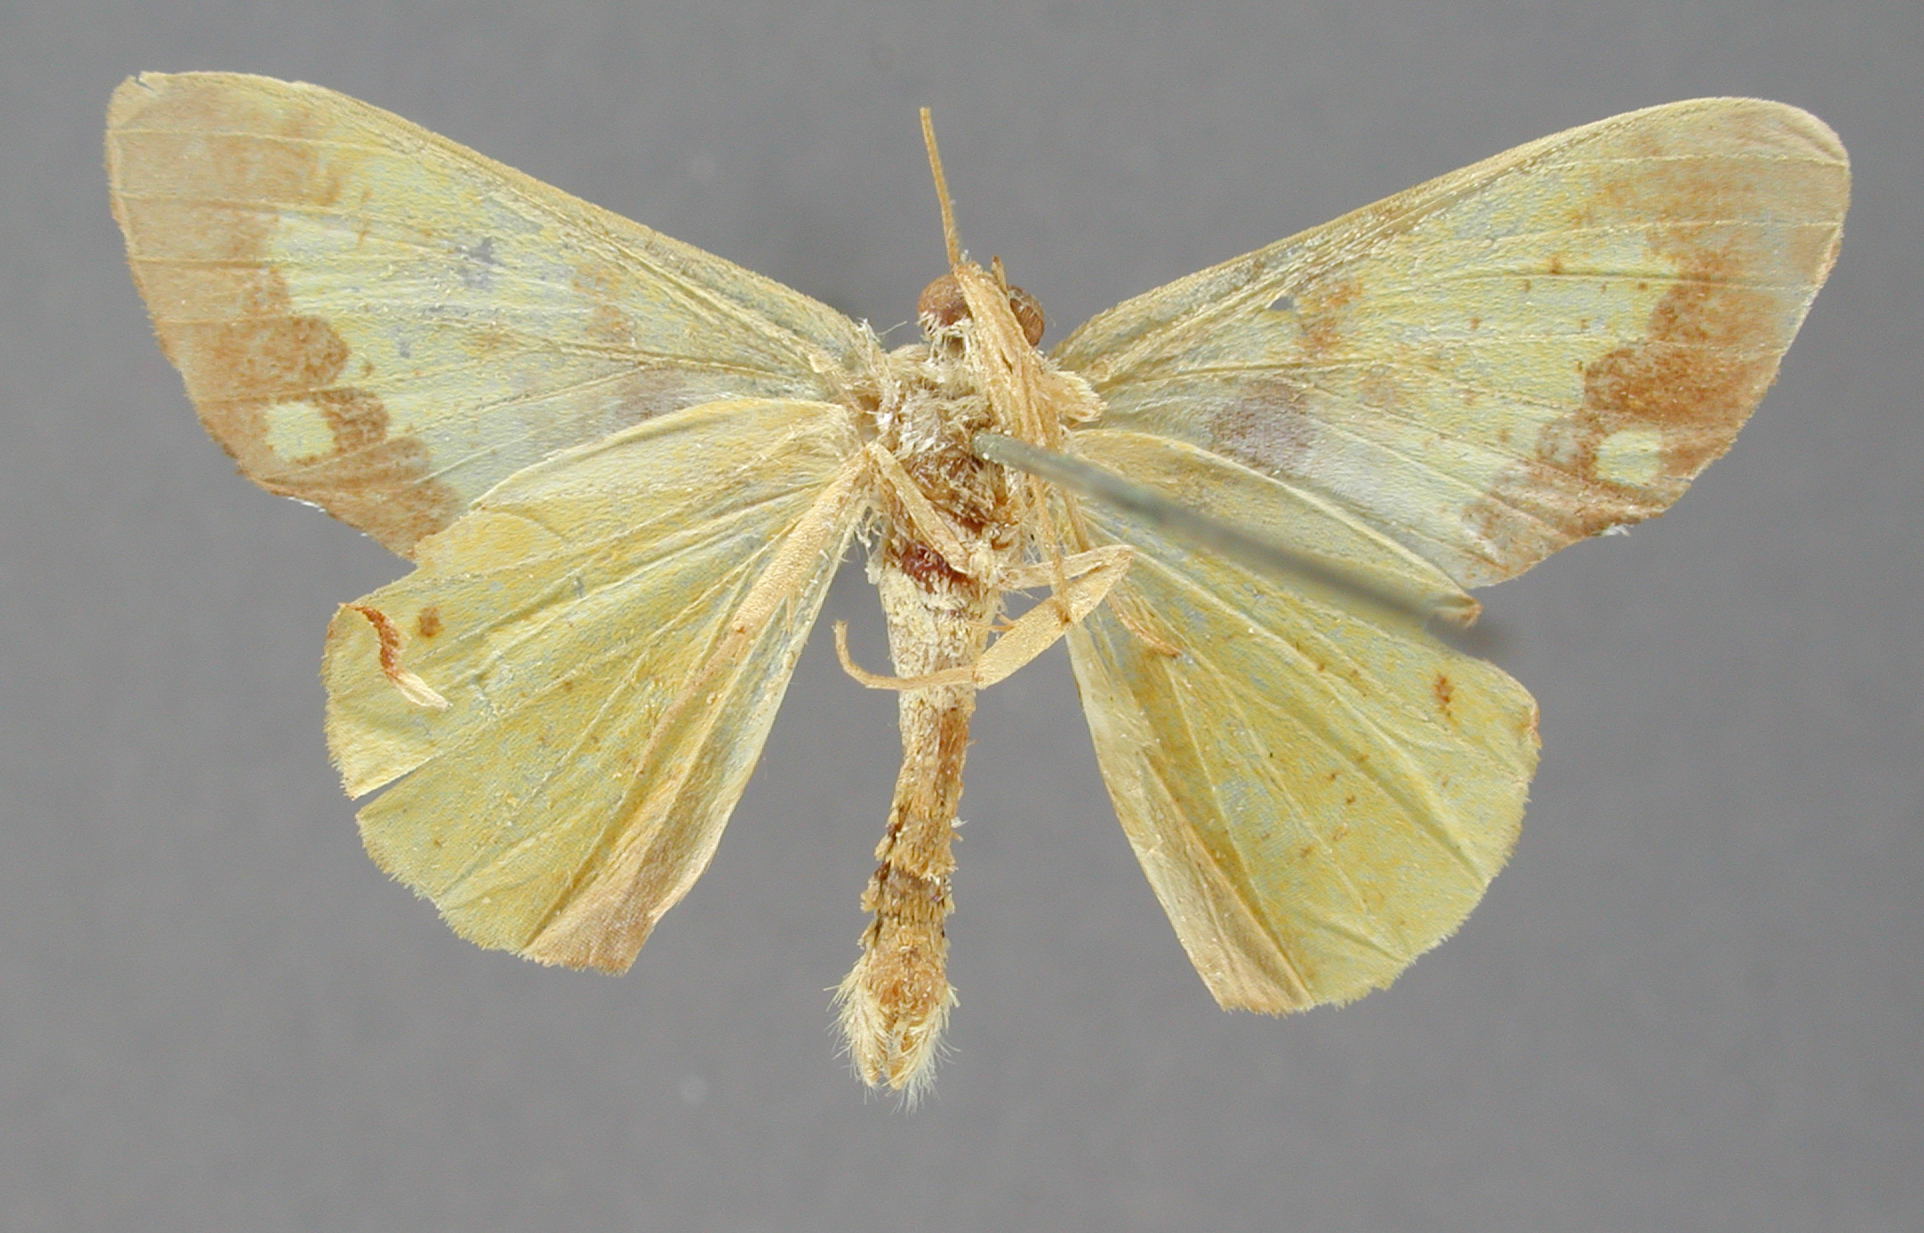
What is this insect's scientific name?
Drepanodes niphe
